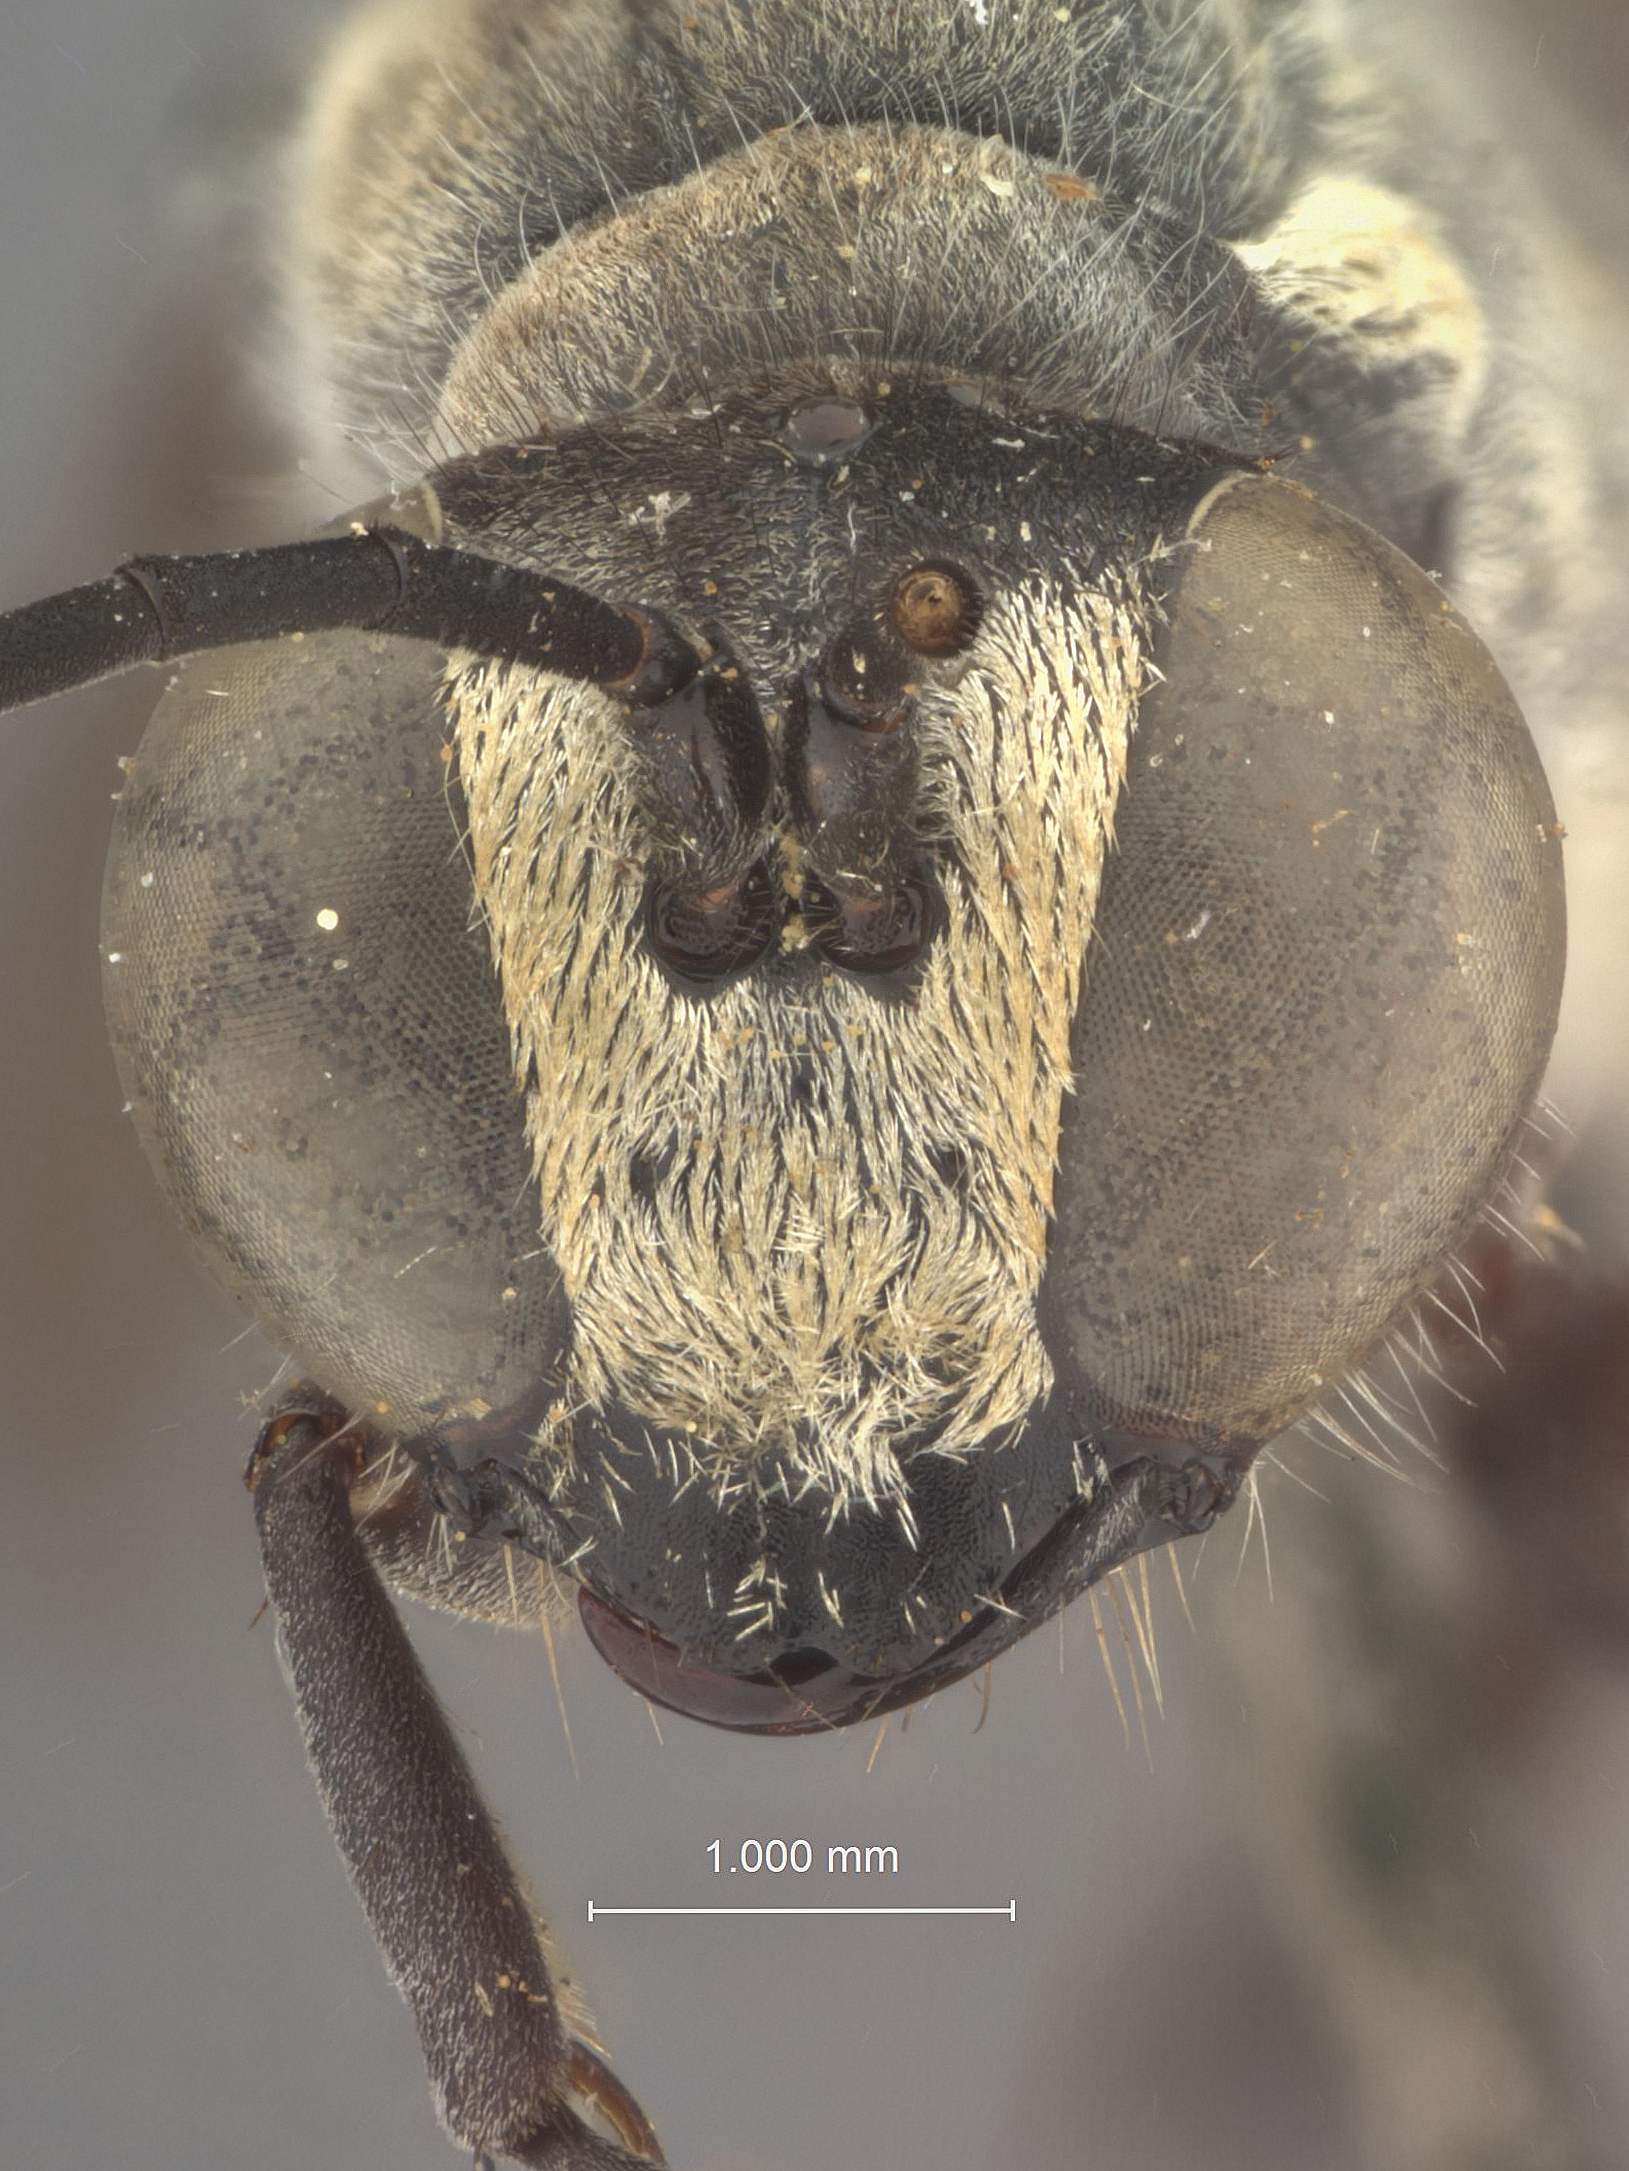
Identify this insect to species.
Sphex peckhami
